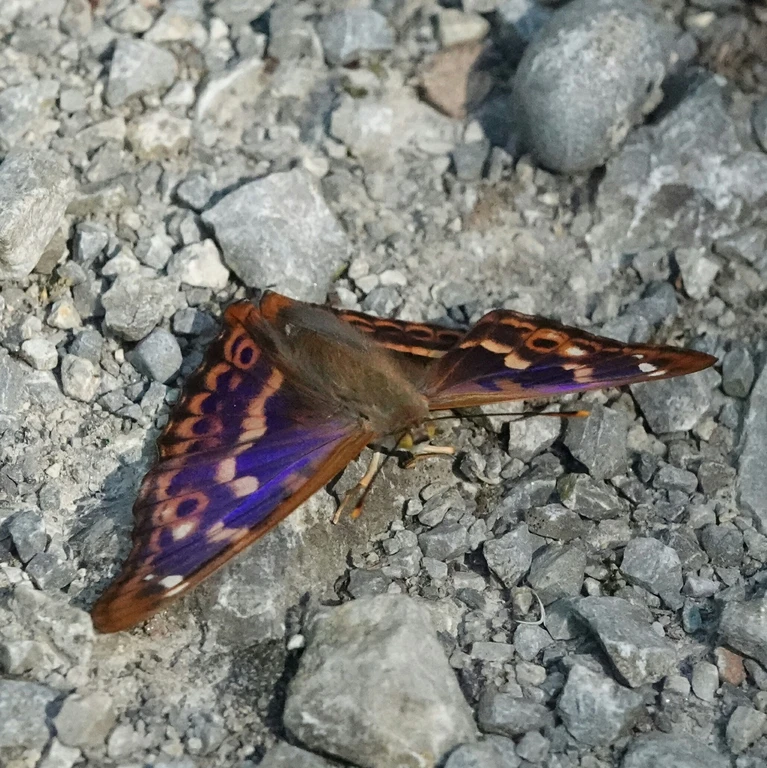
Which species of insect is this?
Apatura ilia
